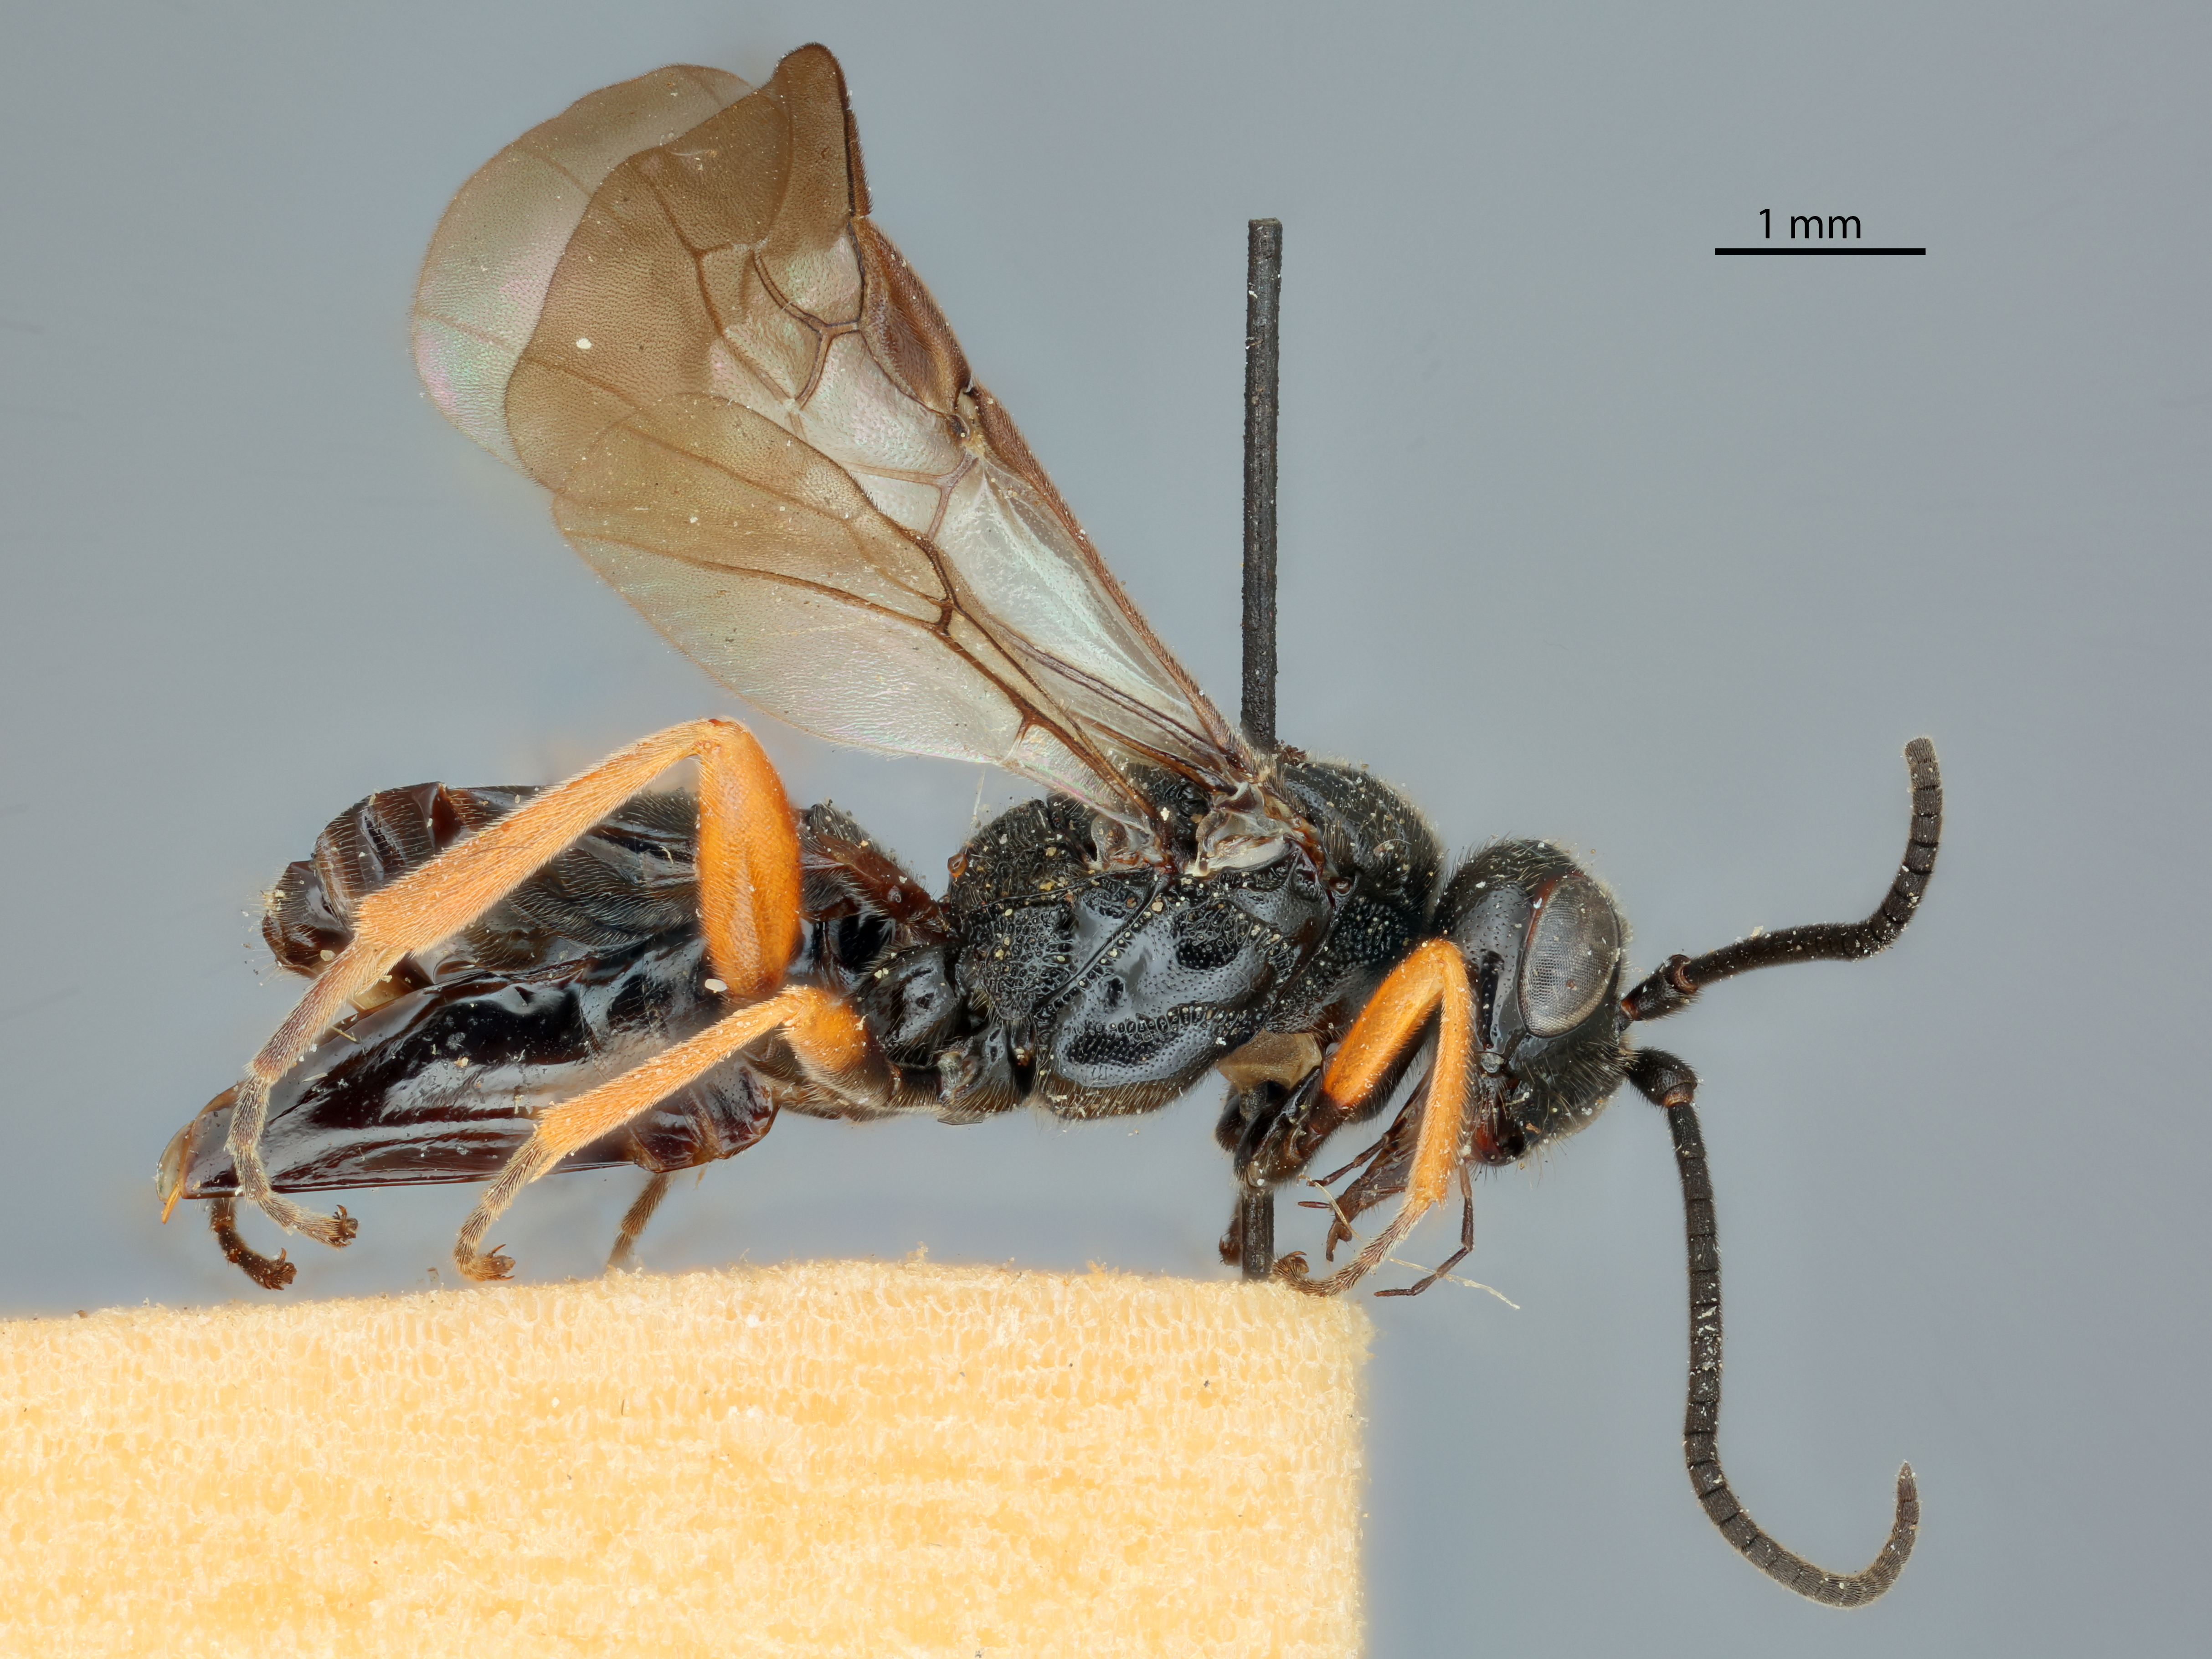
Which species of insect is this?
Toxoneura californica
